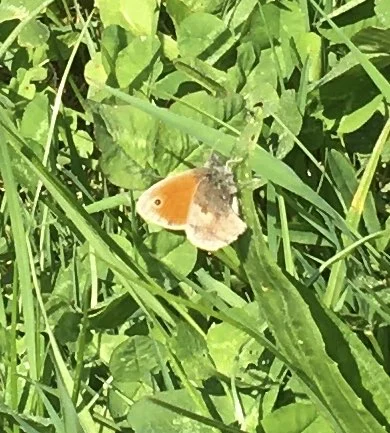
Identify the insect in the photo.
Coenonympha pamphilus
